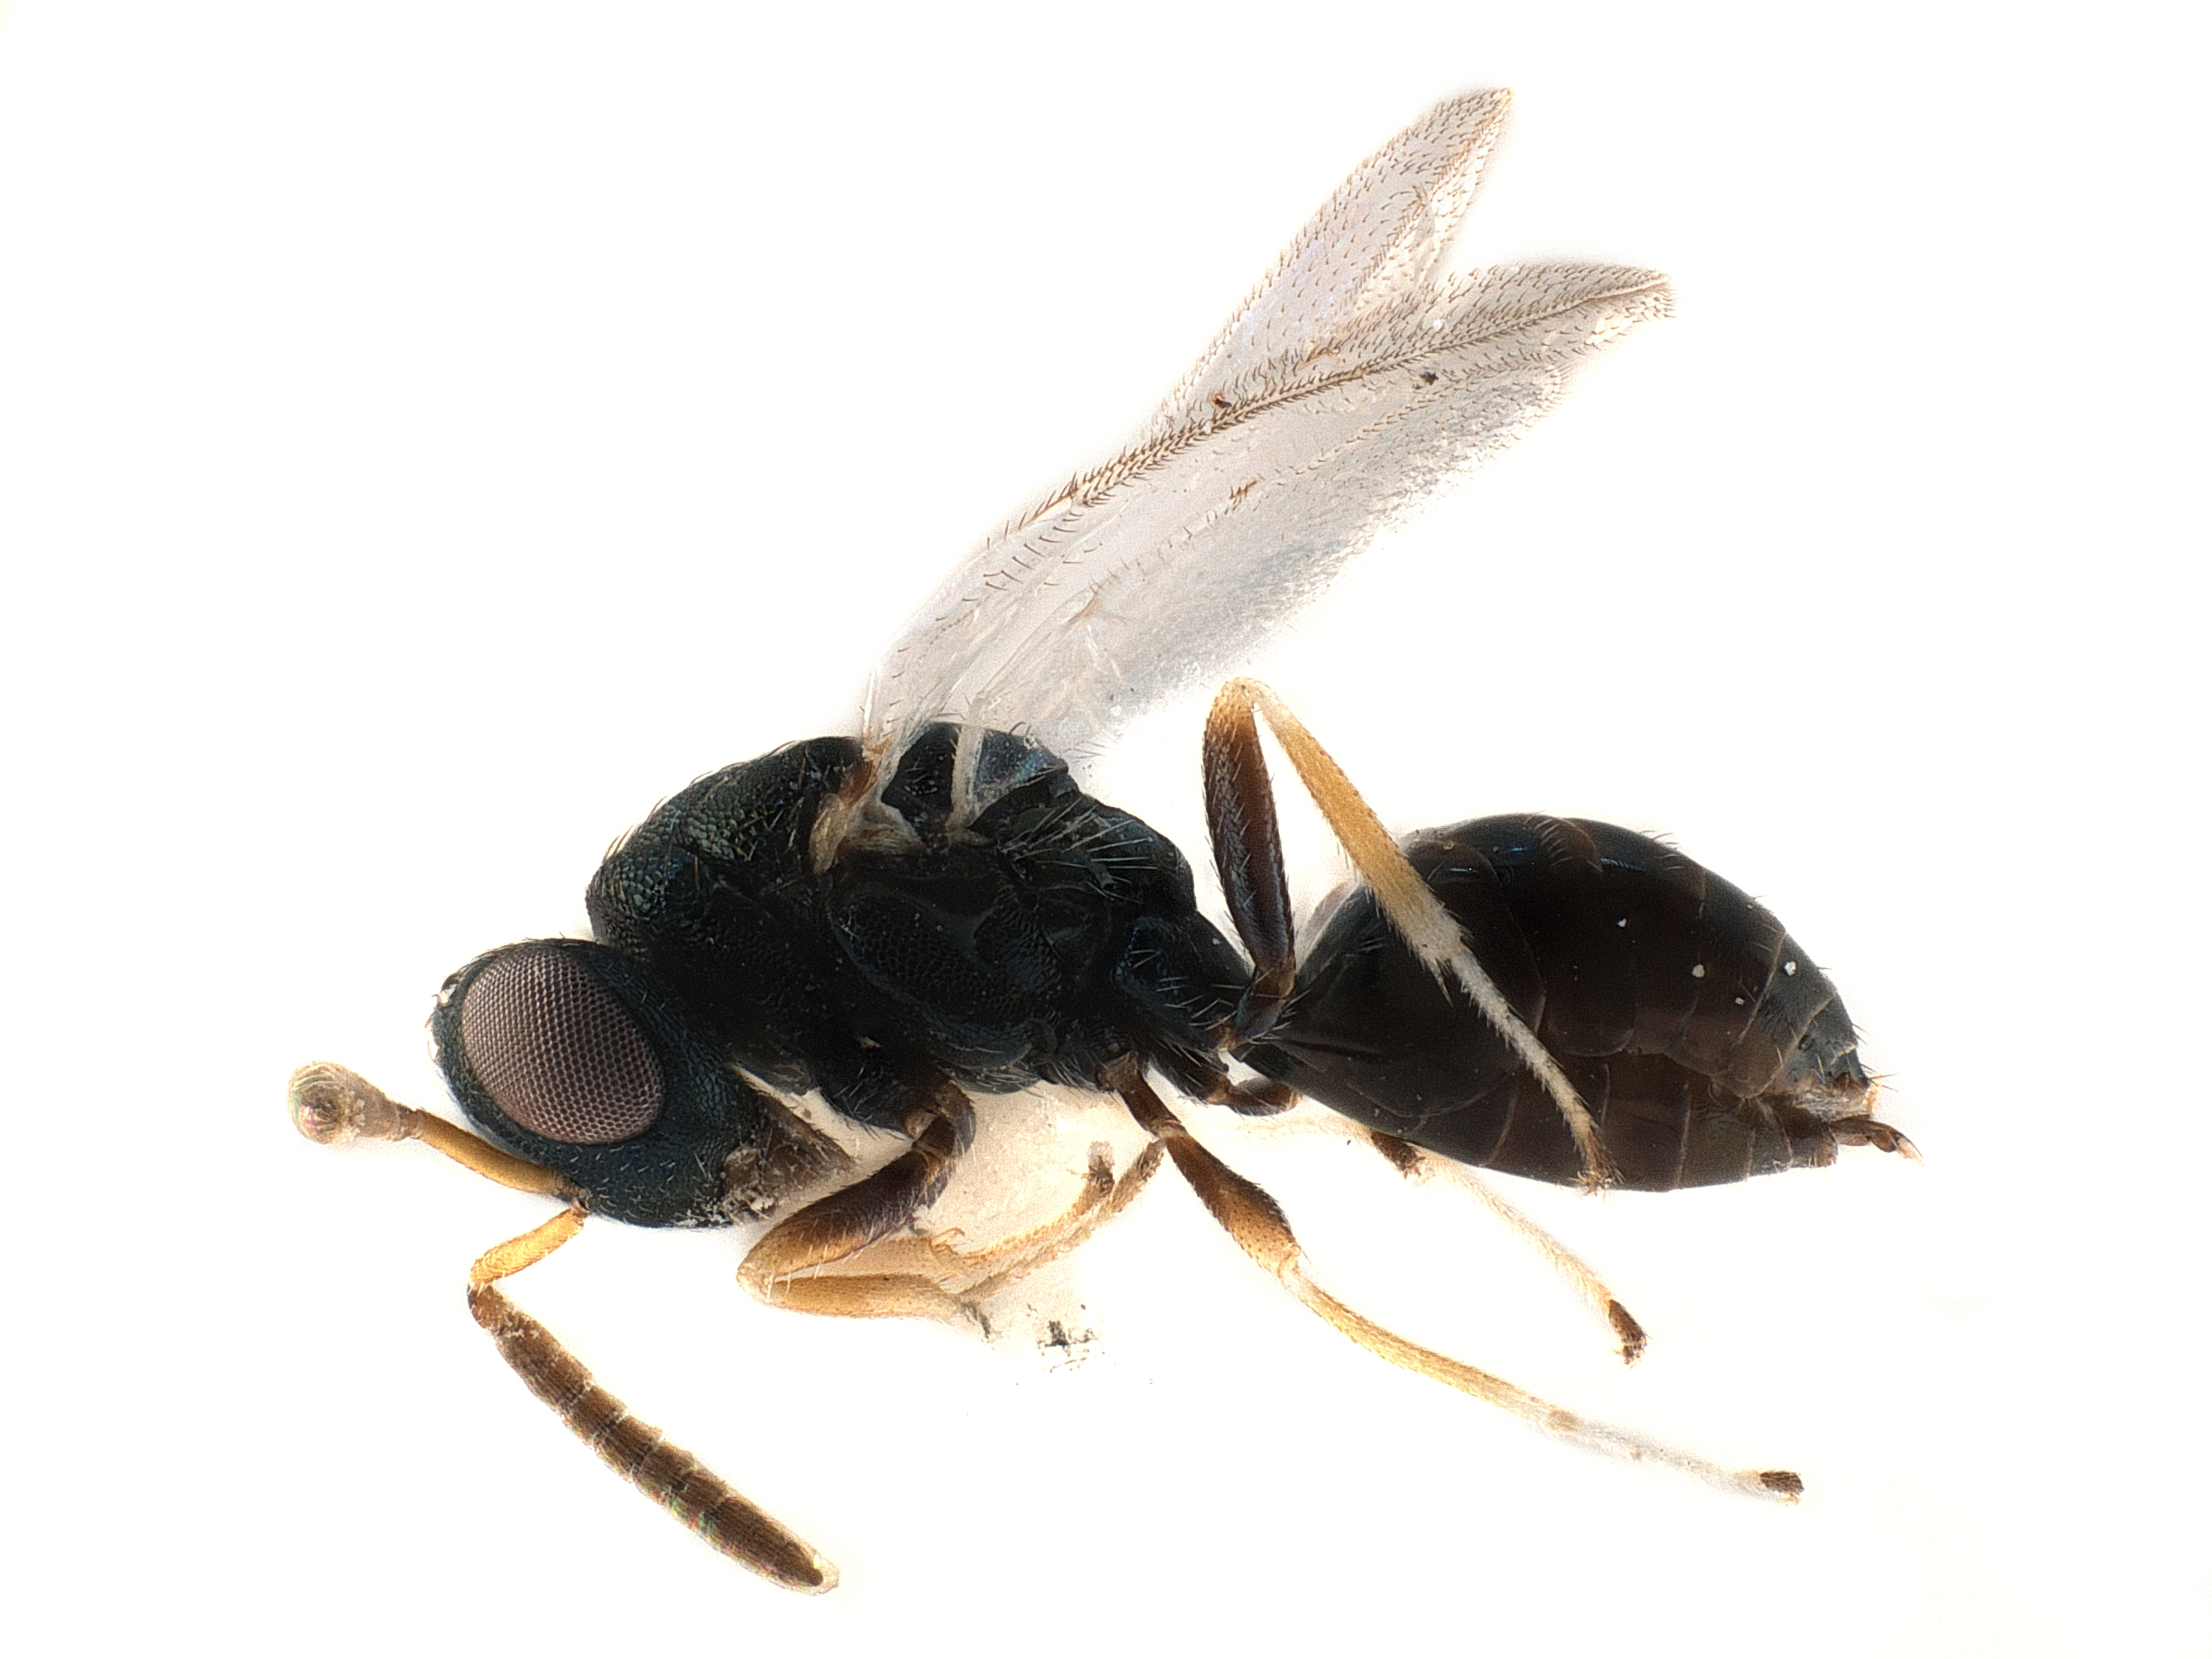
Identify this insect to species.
Mauleus iligneus
